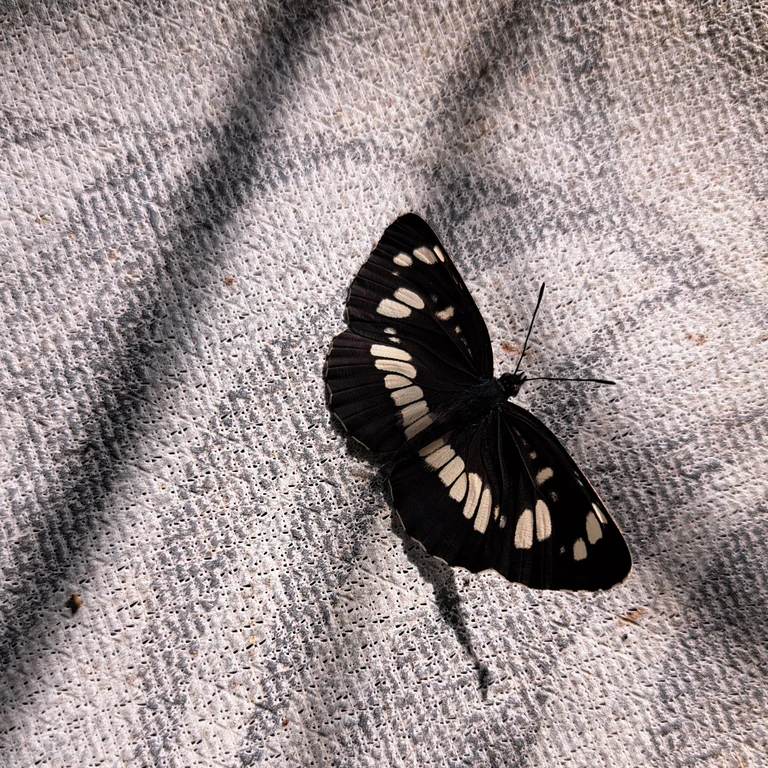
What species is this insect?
Neptis rivularis
